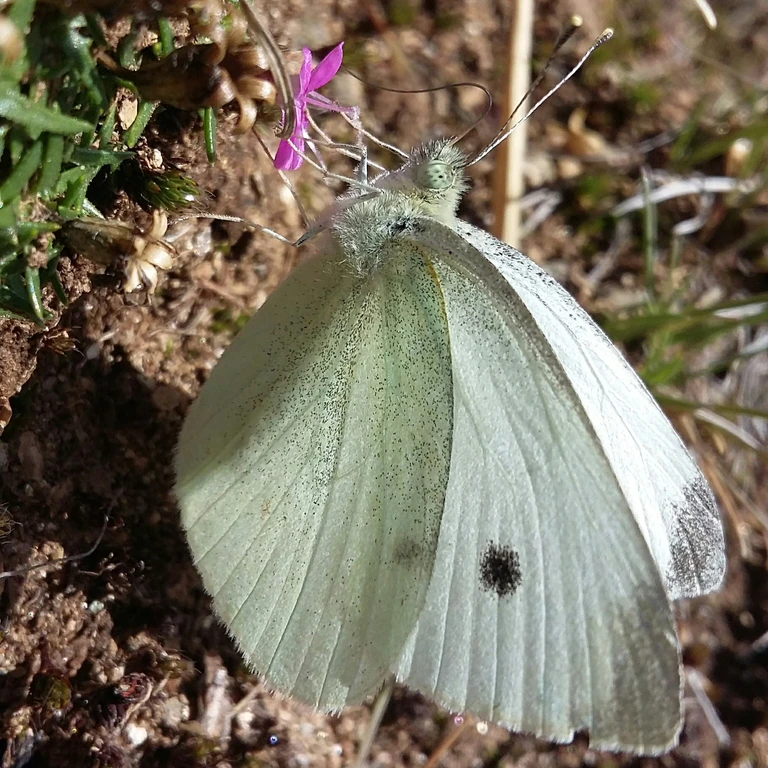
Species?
Pieris rapae
